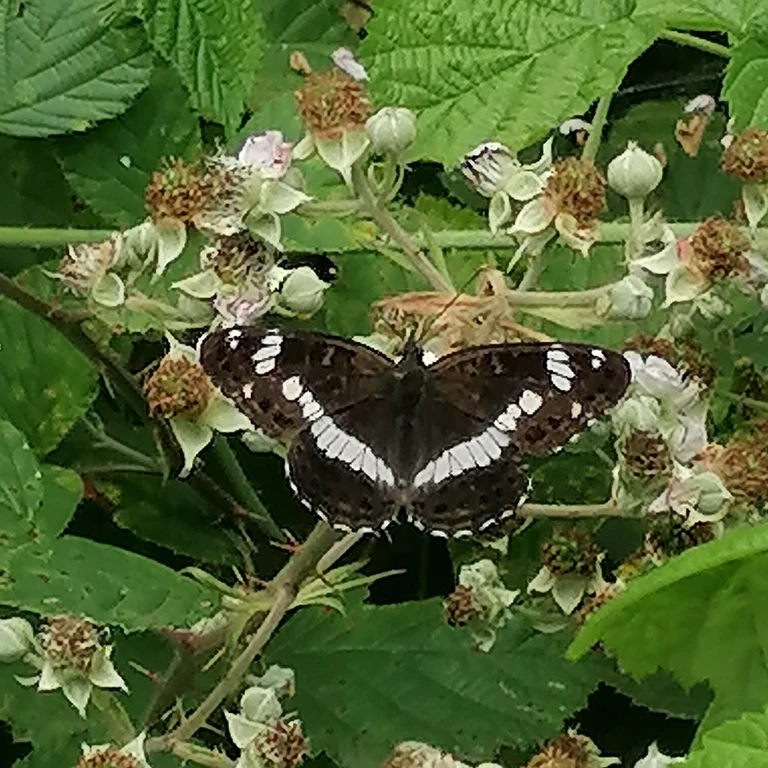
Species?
Limenitis camilla (also Ladoga camilla)
